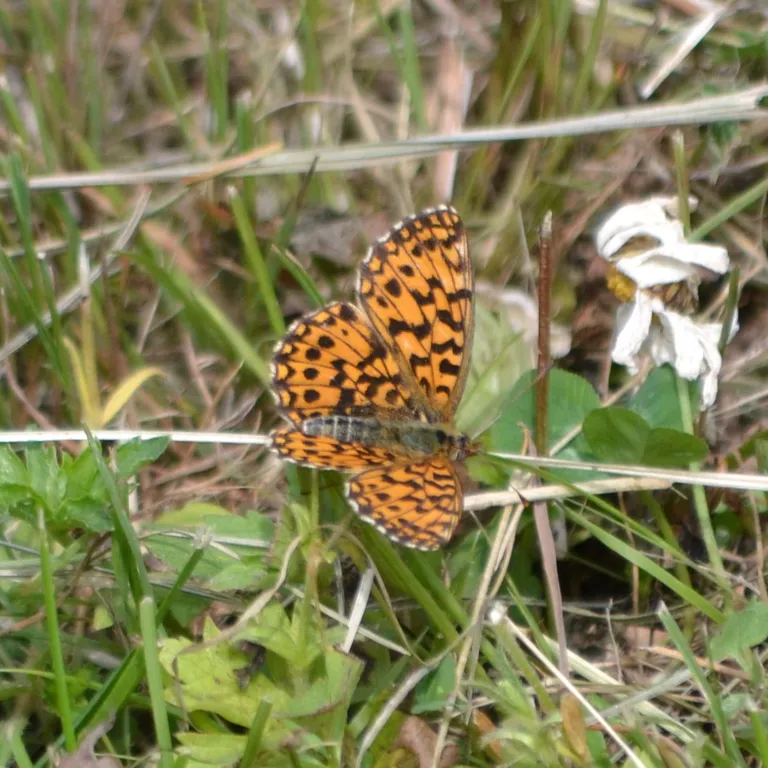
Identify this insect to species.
Boloria dia
